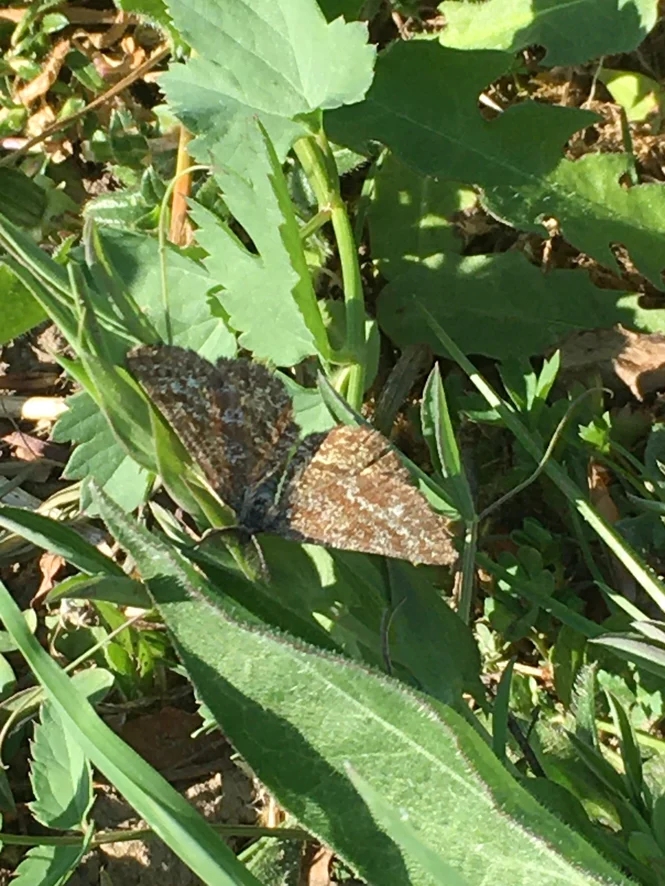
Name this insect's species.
Ematurga atomaria
